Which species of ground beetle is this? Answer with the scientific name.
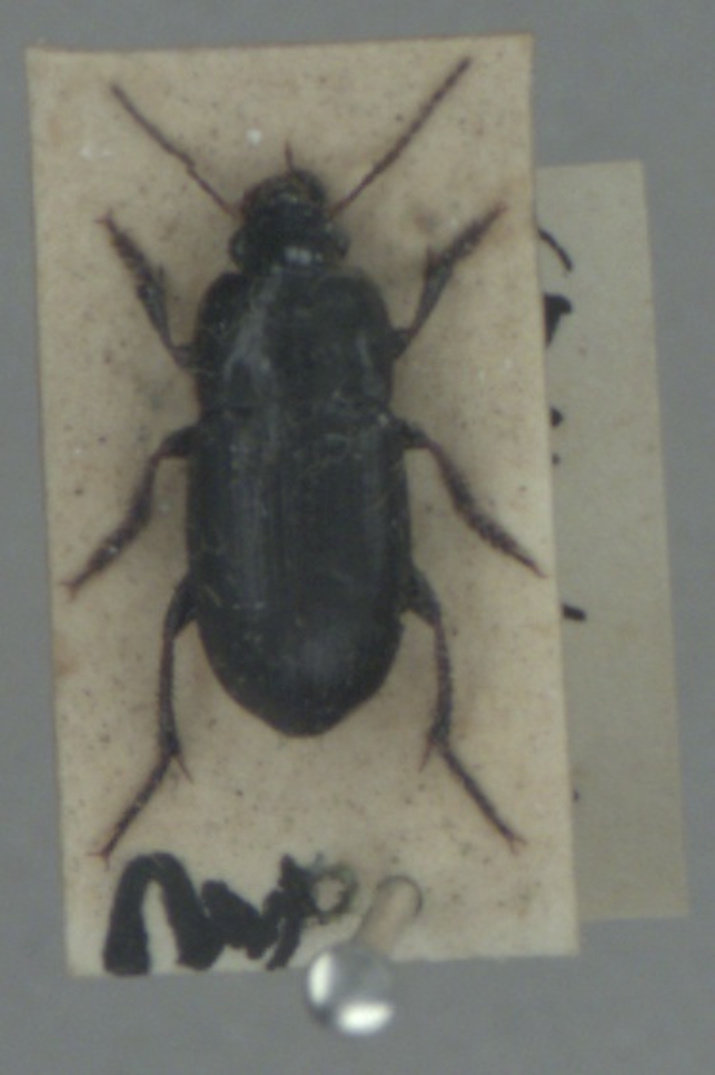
Harpalus anxius
